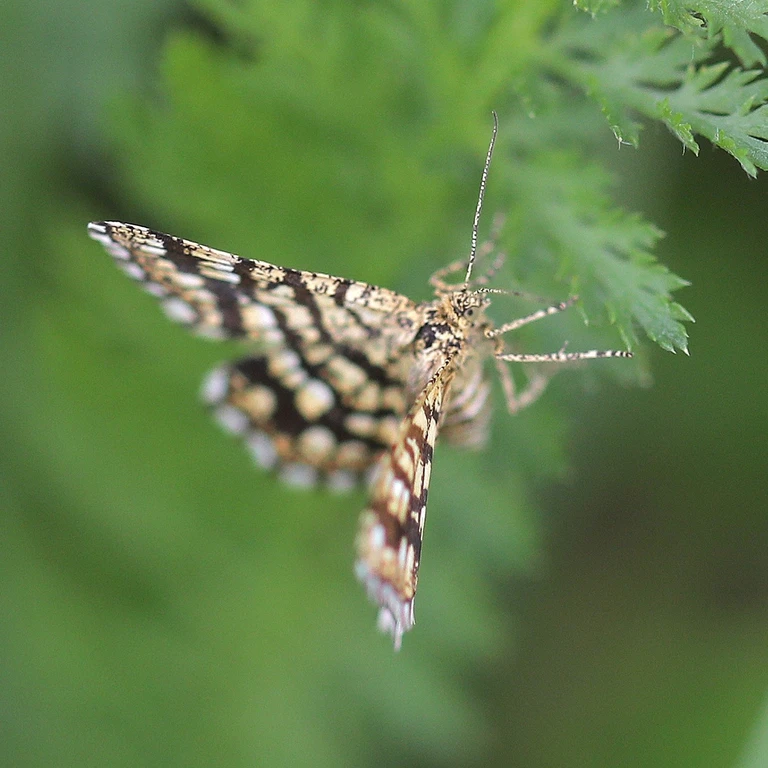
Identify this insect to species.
Chiasmia clathrata
